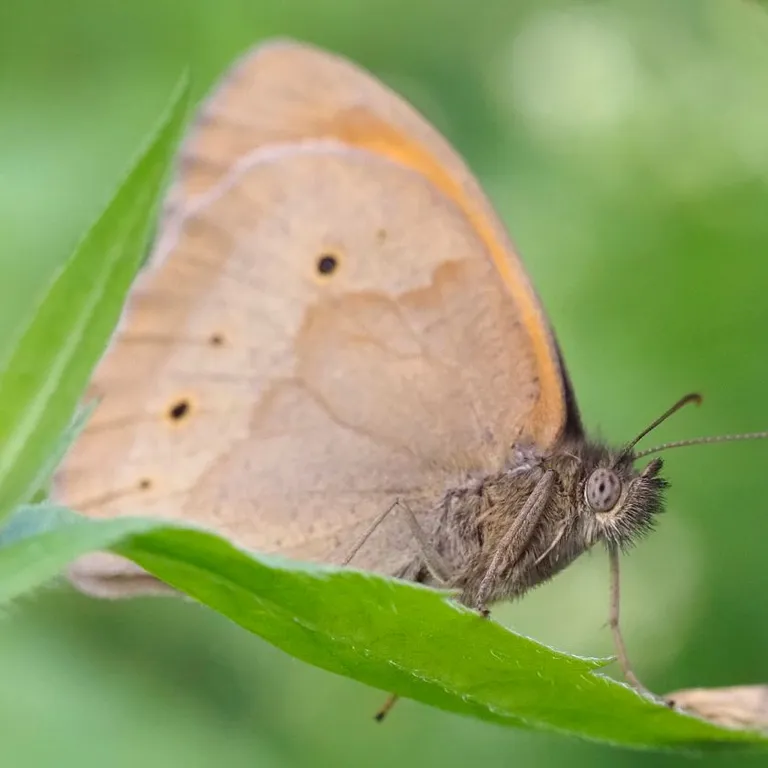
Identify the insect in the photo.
Maniola jurtina
